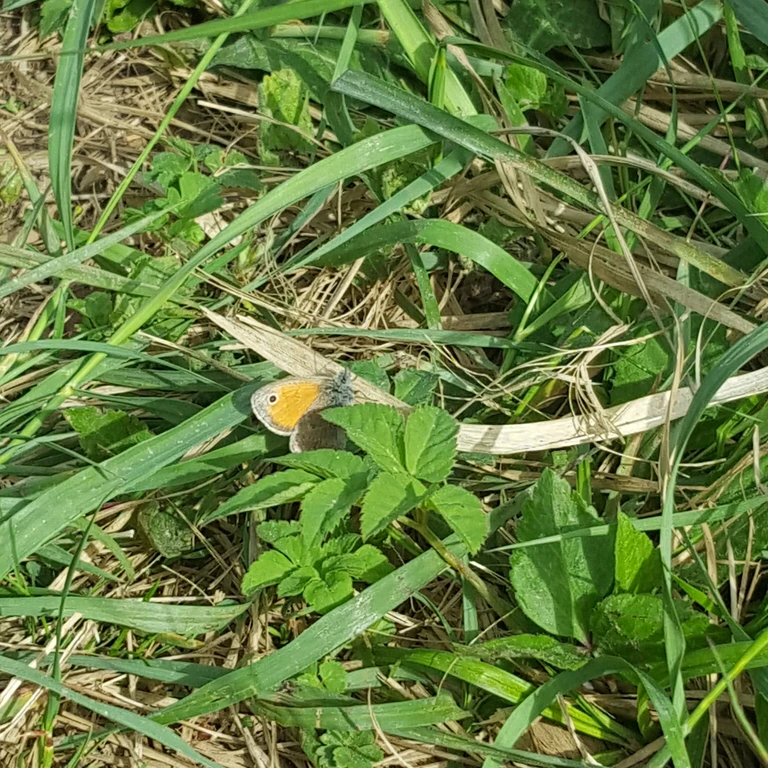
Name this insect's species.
Coenonympha pamphilus
